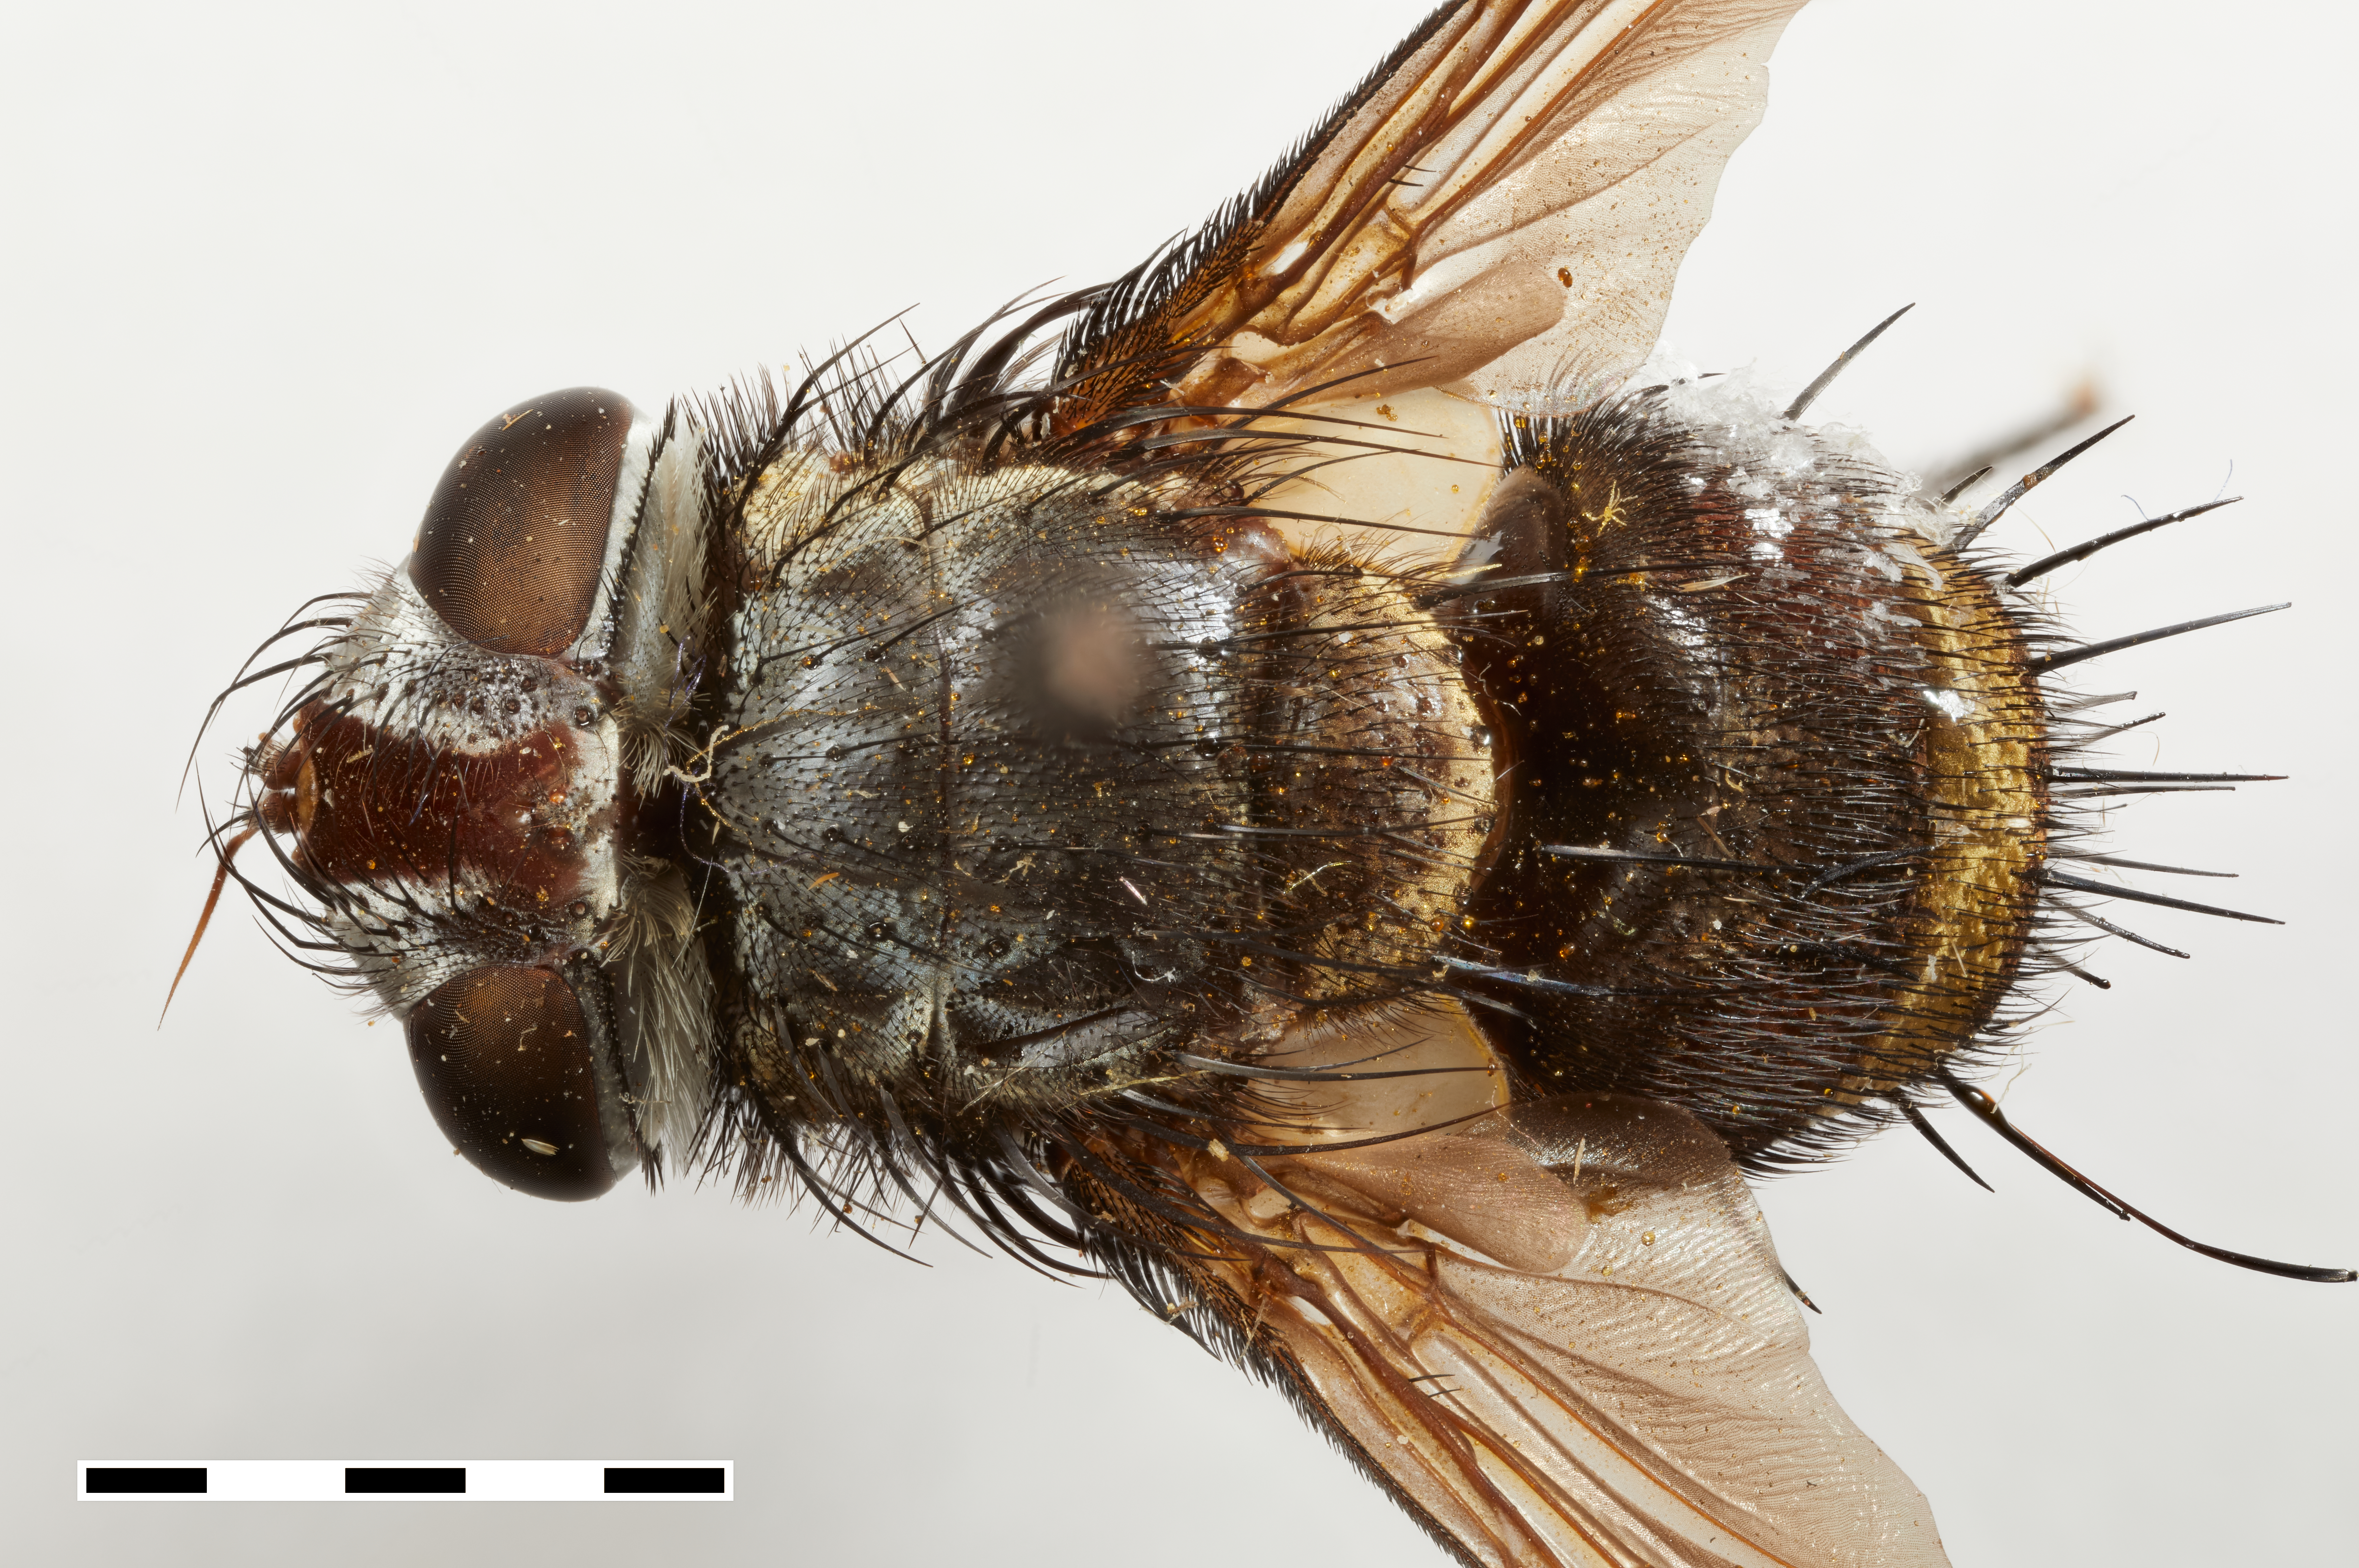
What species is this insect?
Belvosia argentifrons
